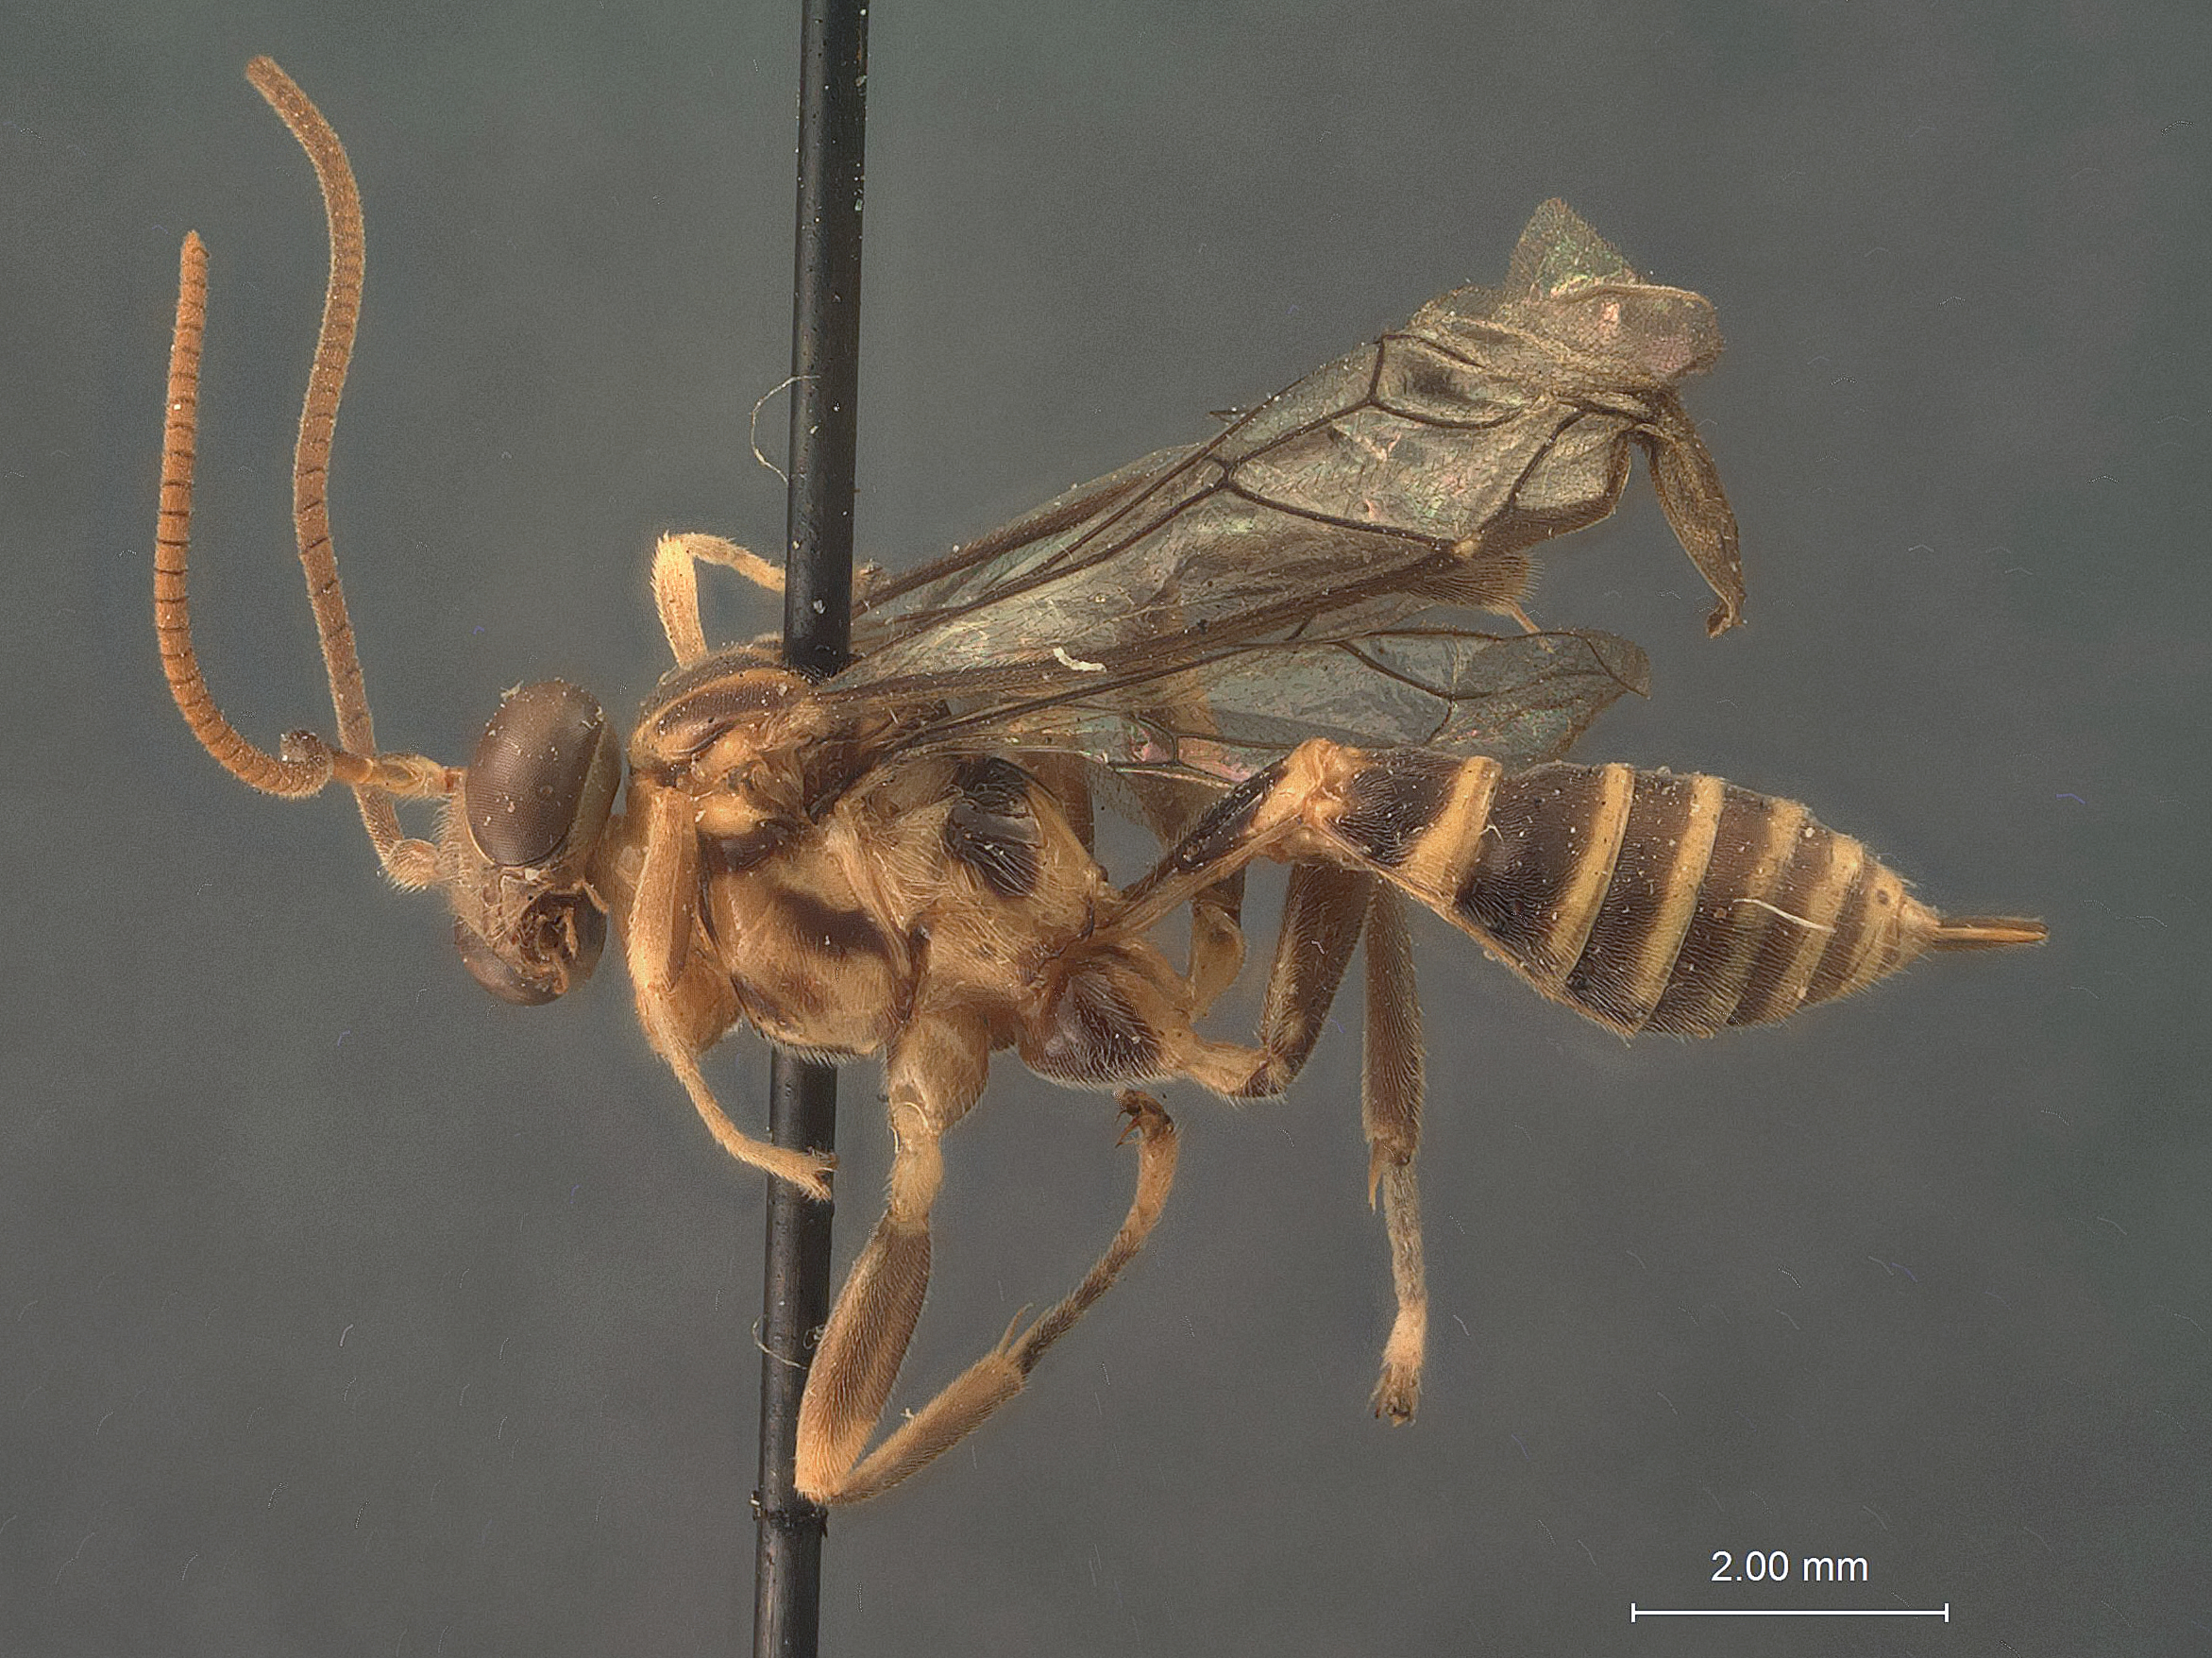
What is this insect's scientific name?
Theronia pyramida
